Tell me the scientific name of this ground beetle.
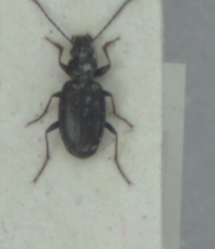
Bembidion geniculatum
